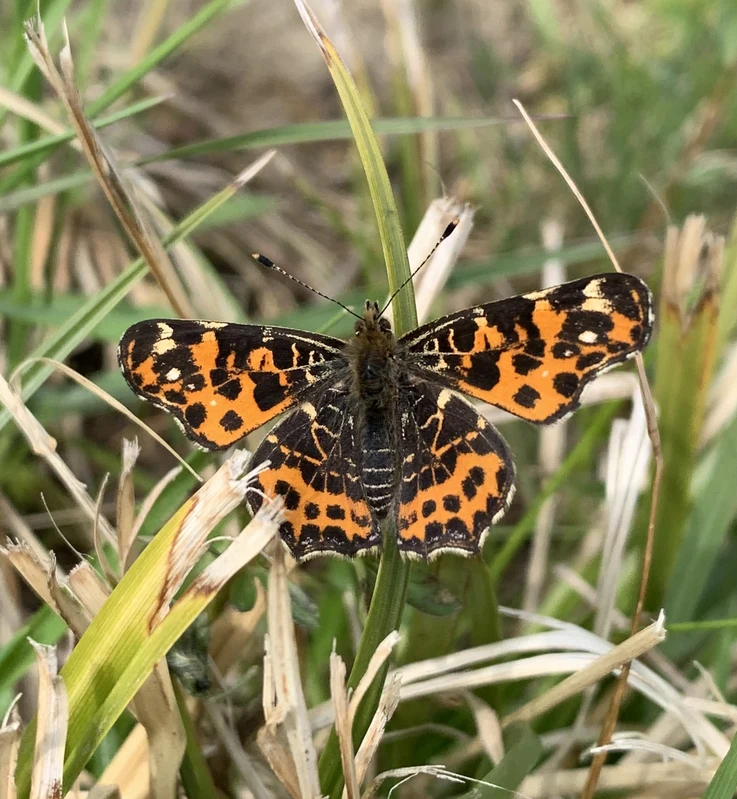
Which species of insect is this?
Araschnia levana
